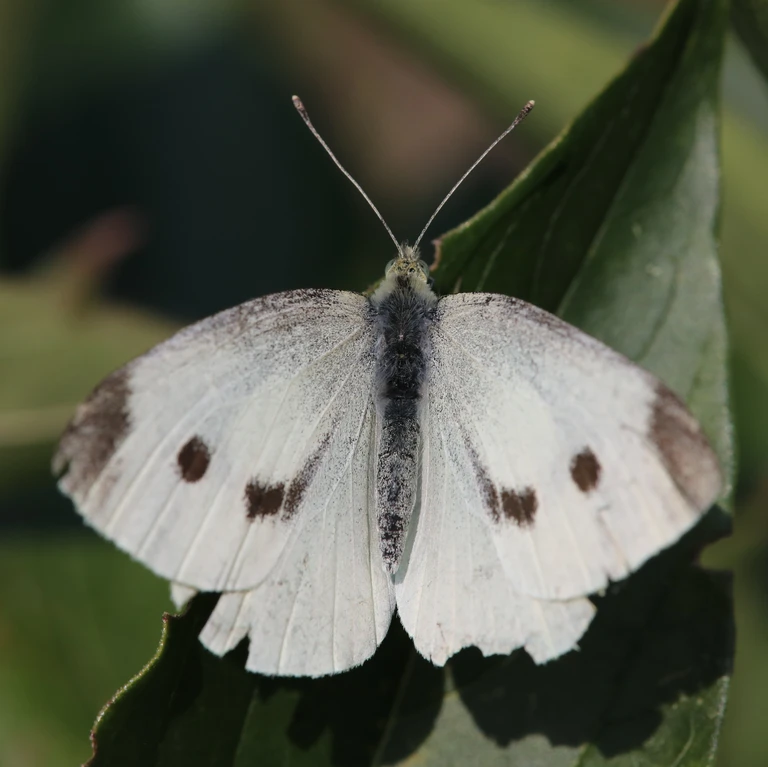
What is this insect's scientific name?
Pieris rapae
